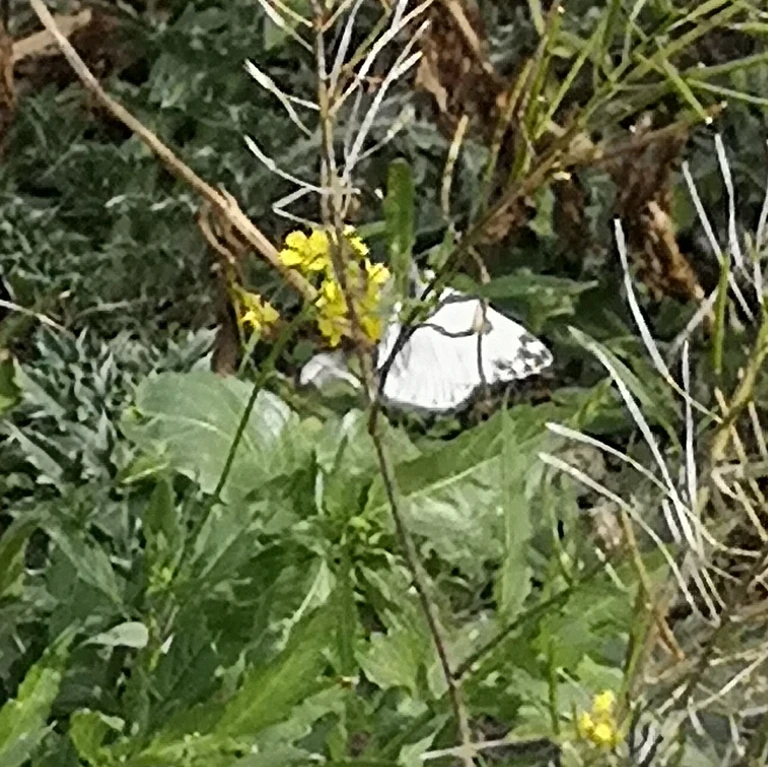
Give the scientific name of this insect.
Pontia edusa
